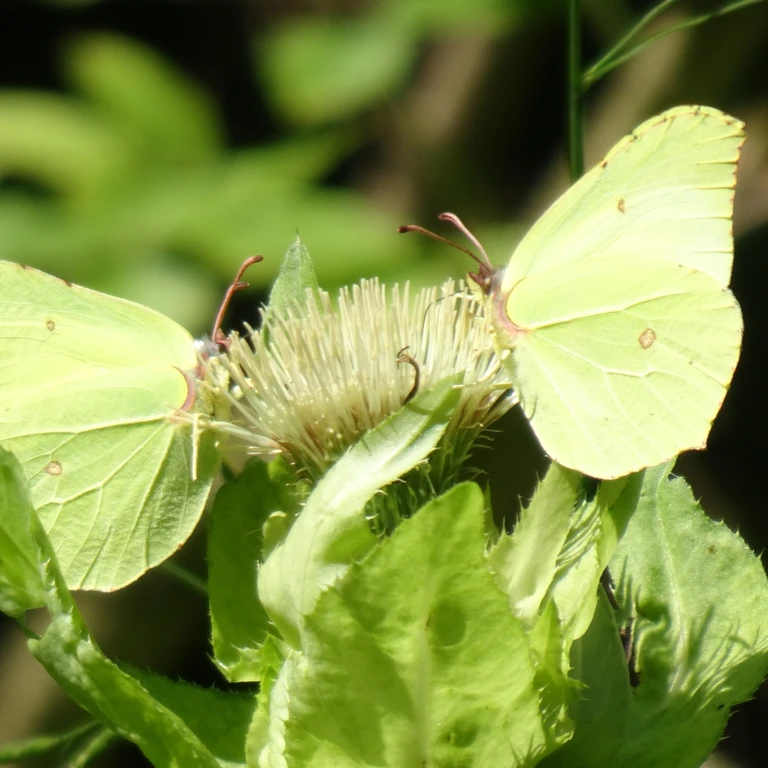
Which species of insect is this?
Gonepteryx rhamni
